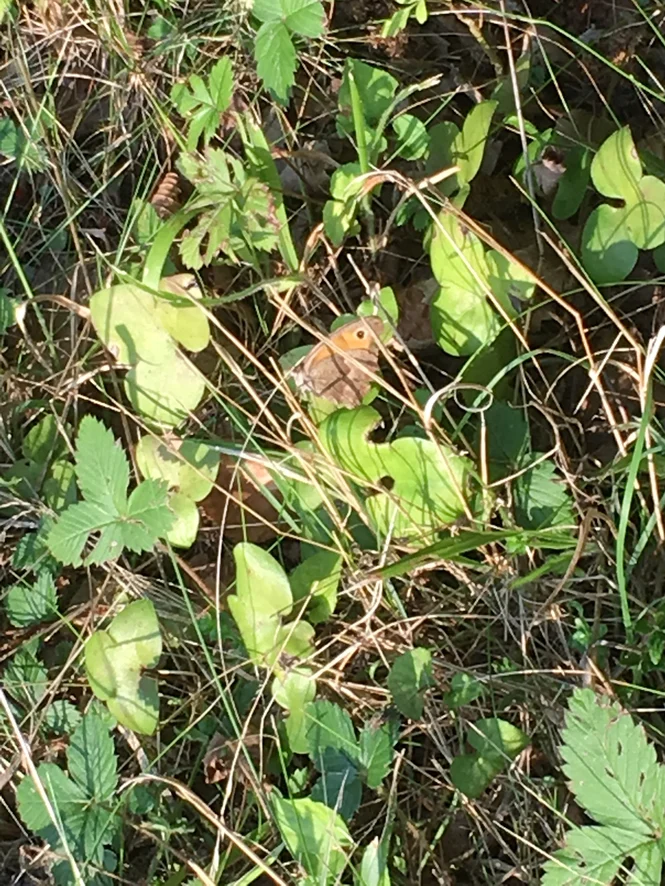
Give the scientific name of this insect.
Maniola jurtina
